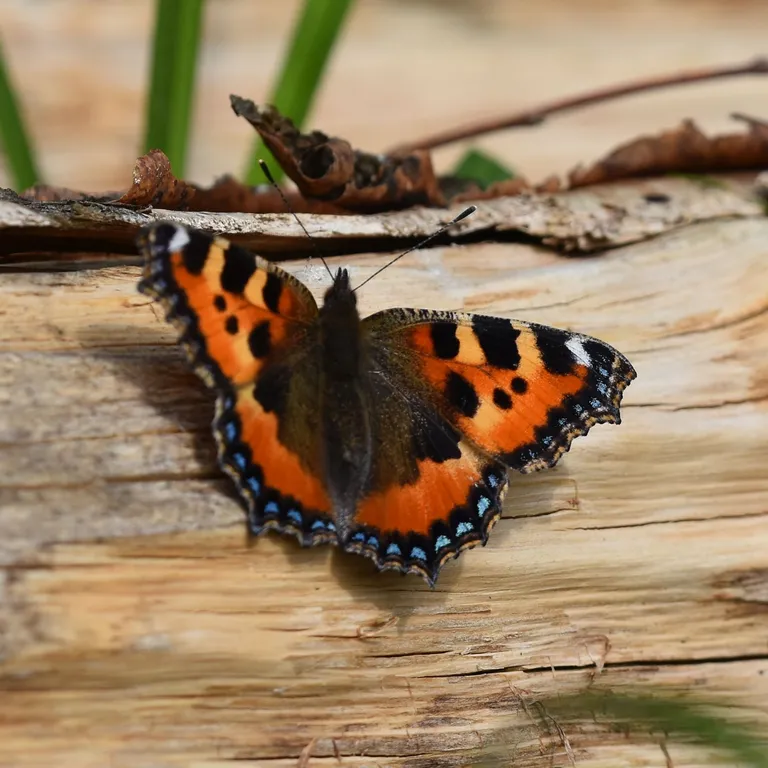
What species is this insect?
Aglais urticae
